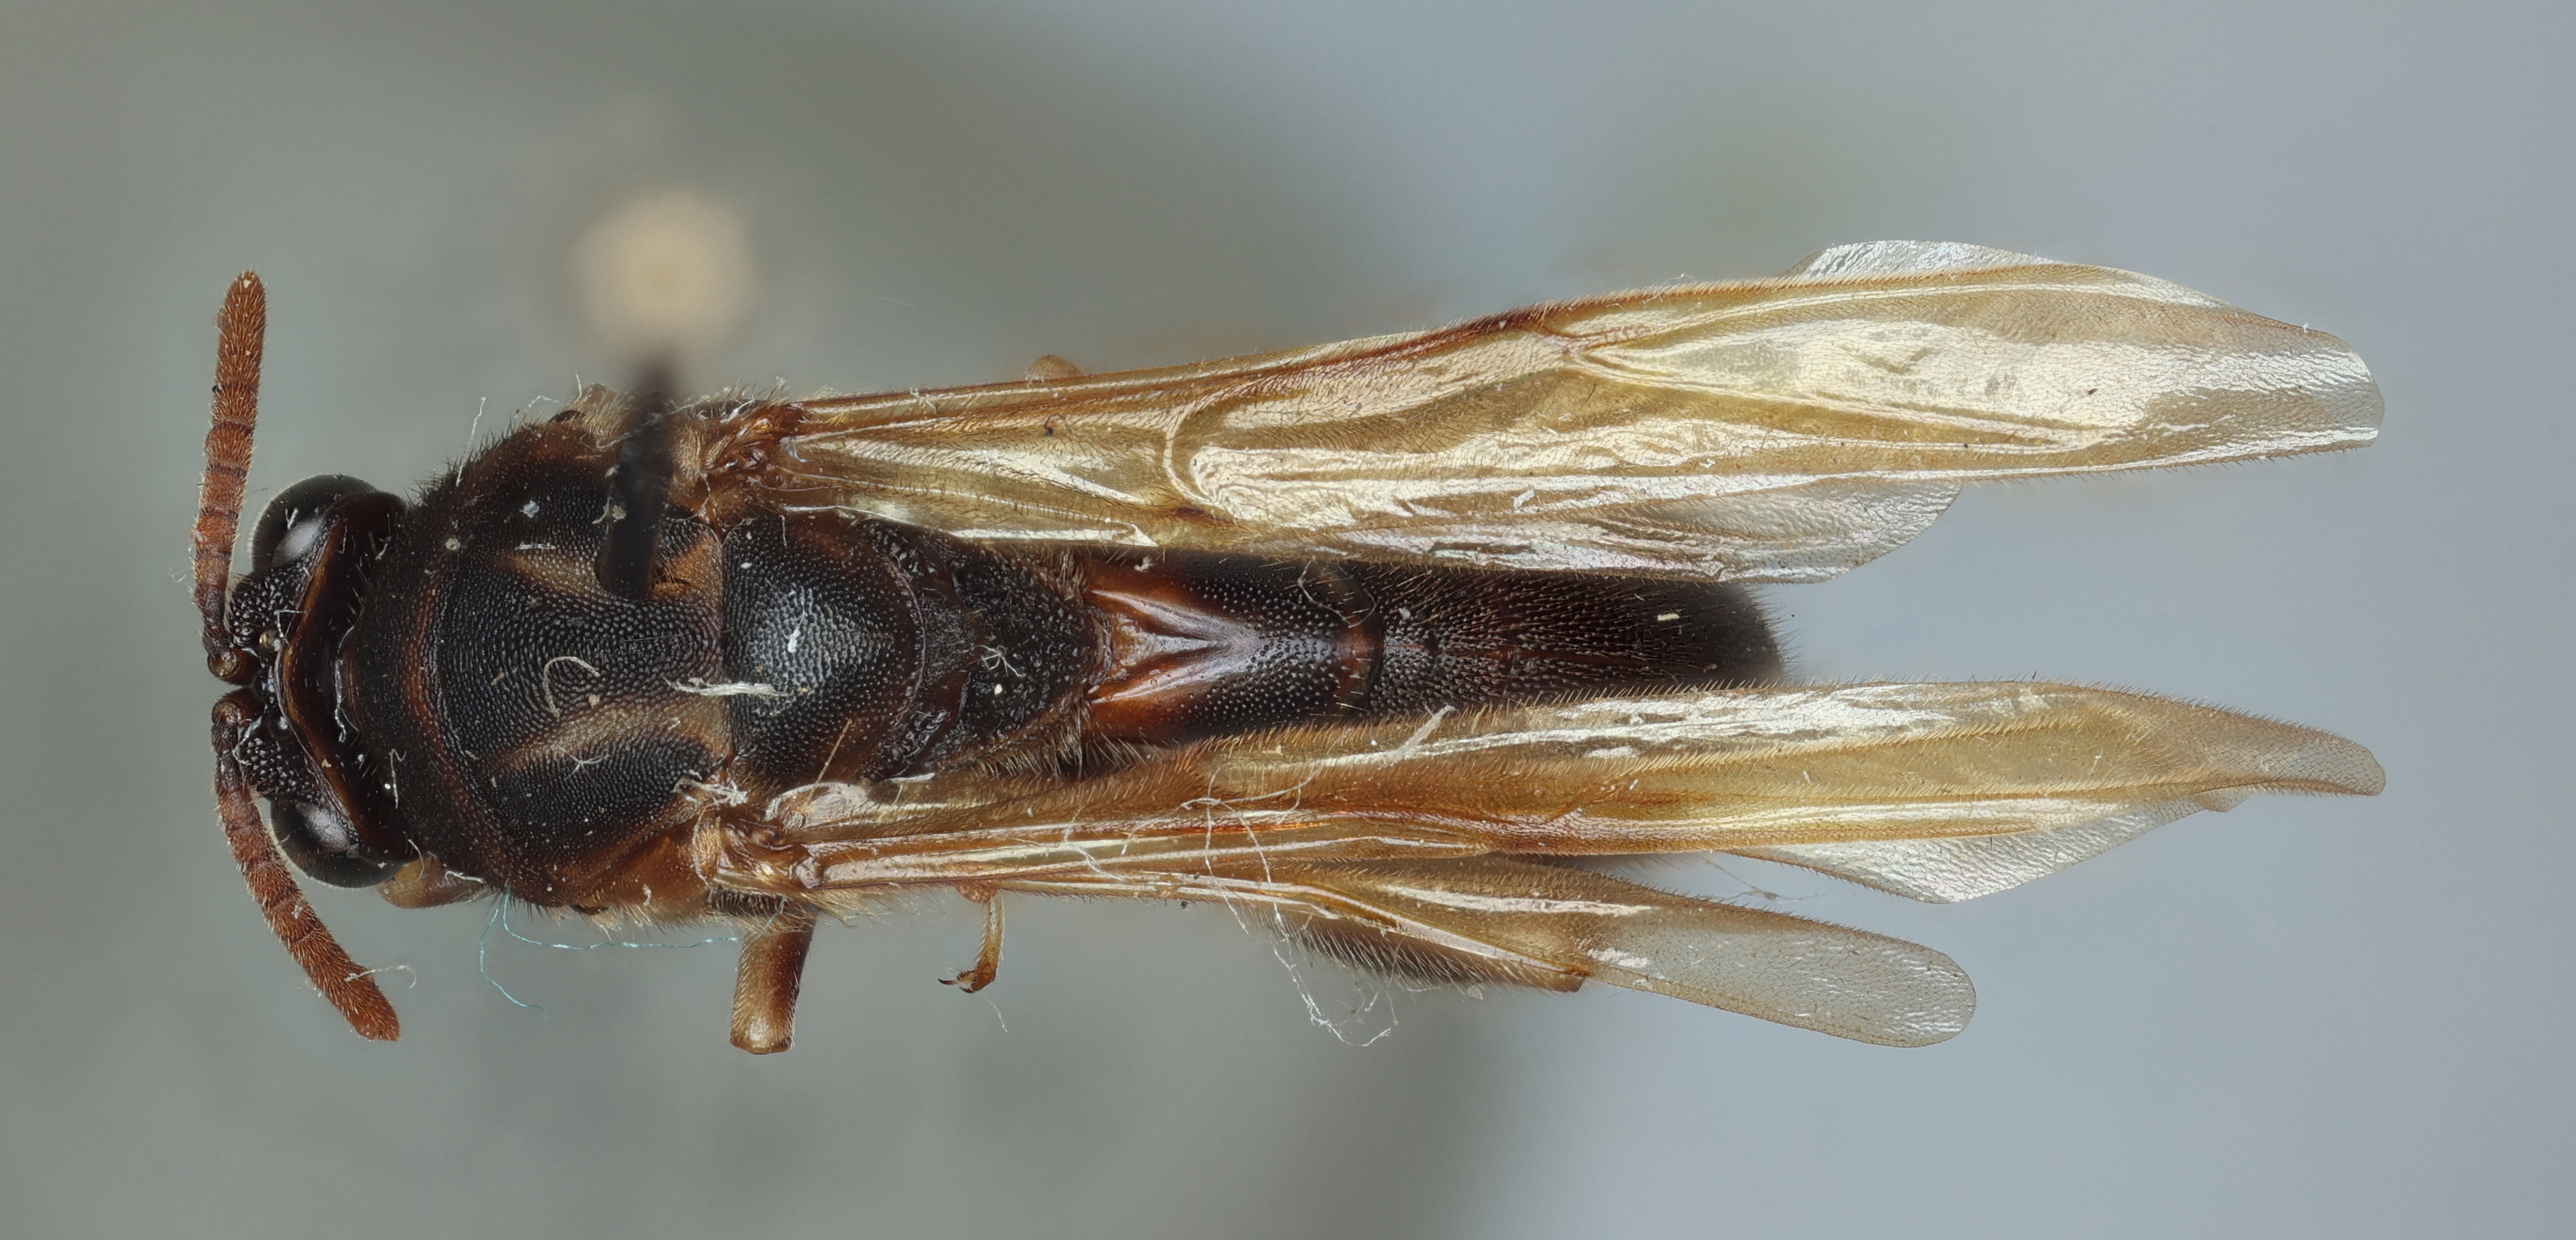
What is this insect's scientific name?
Polistomorpha atrata
